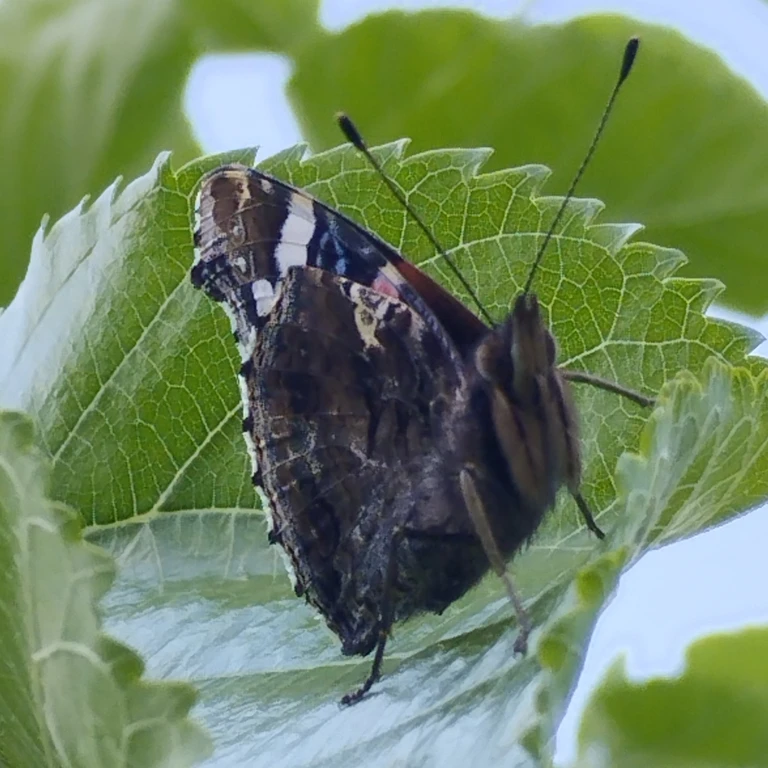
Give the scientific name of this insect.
Vanessa atalanta
